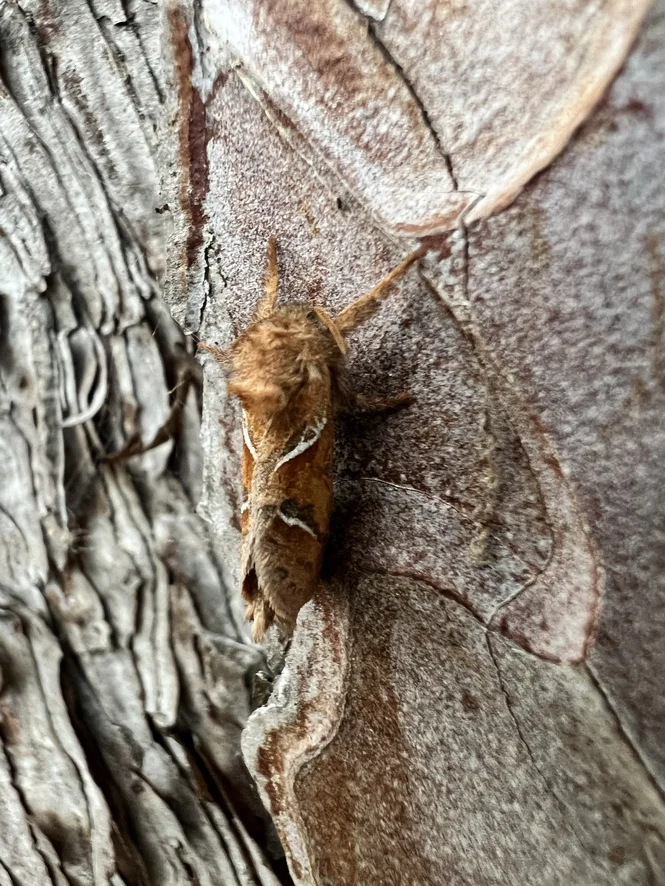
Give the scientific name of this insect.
Triodia sylvina
